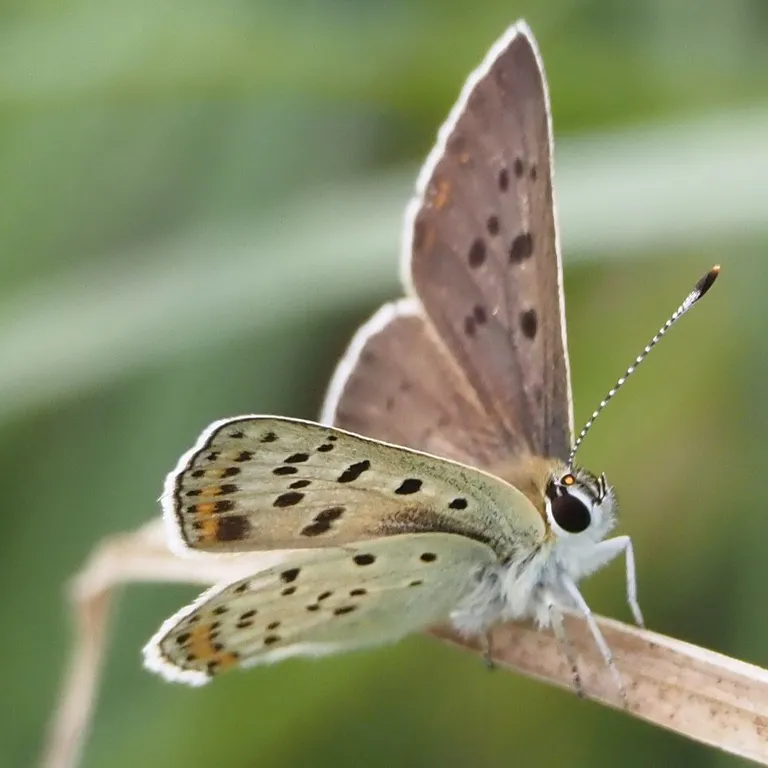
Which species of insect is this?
Lycaena tityrus (also Loweia tityrus)
